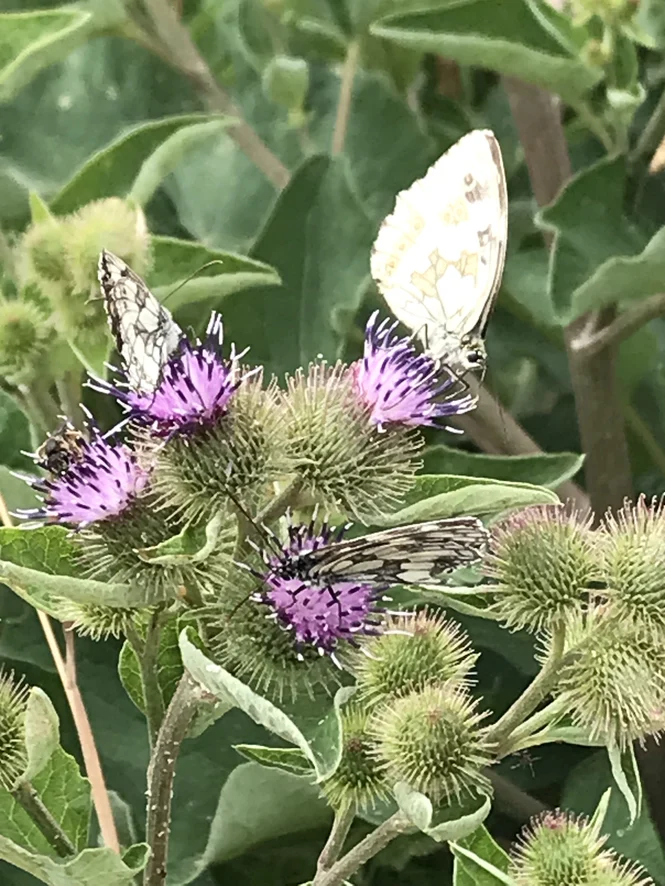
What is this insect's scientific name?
Melanargia galathea
